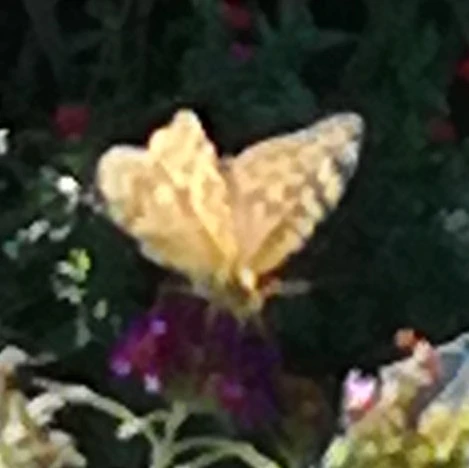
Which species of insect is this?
Argynnis paphia
